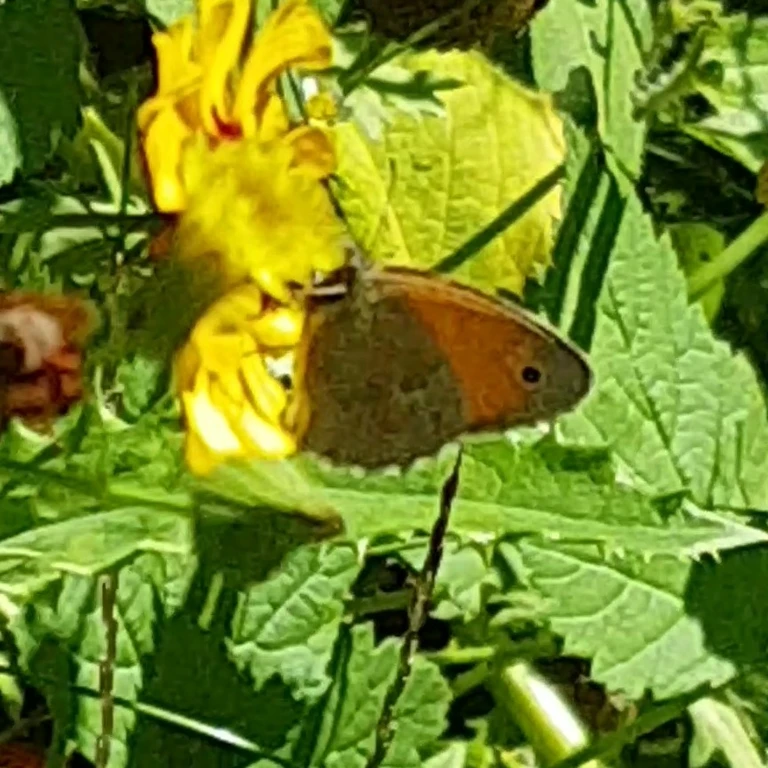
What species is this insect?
Coenonympha pamphilus
